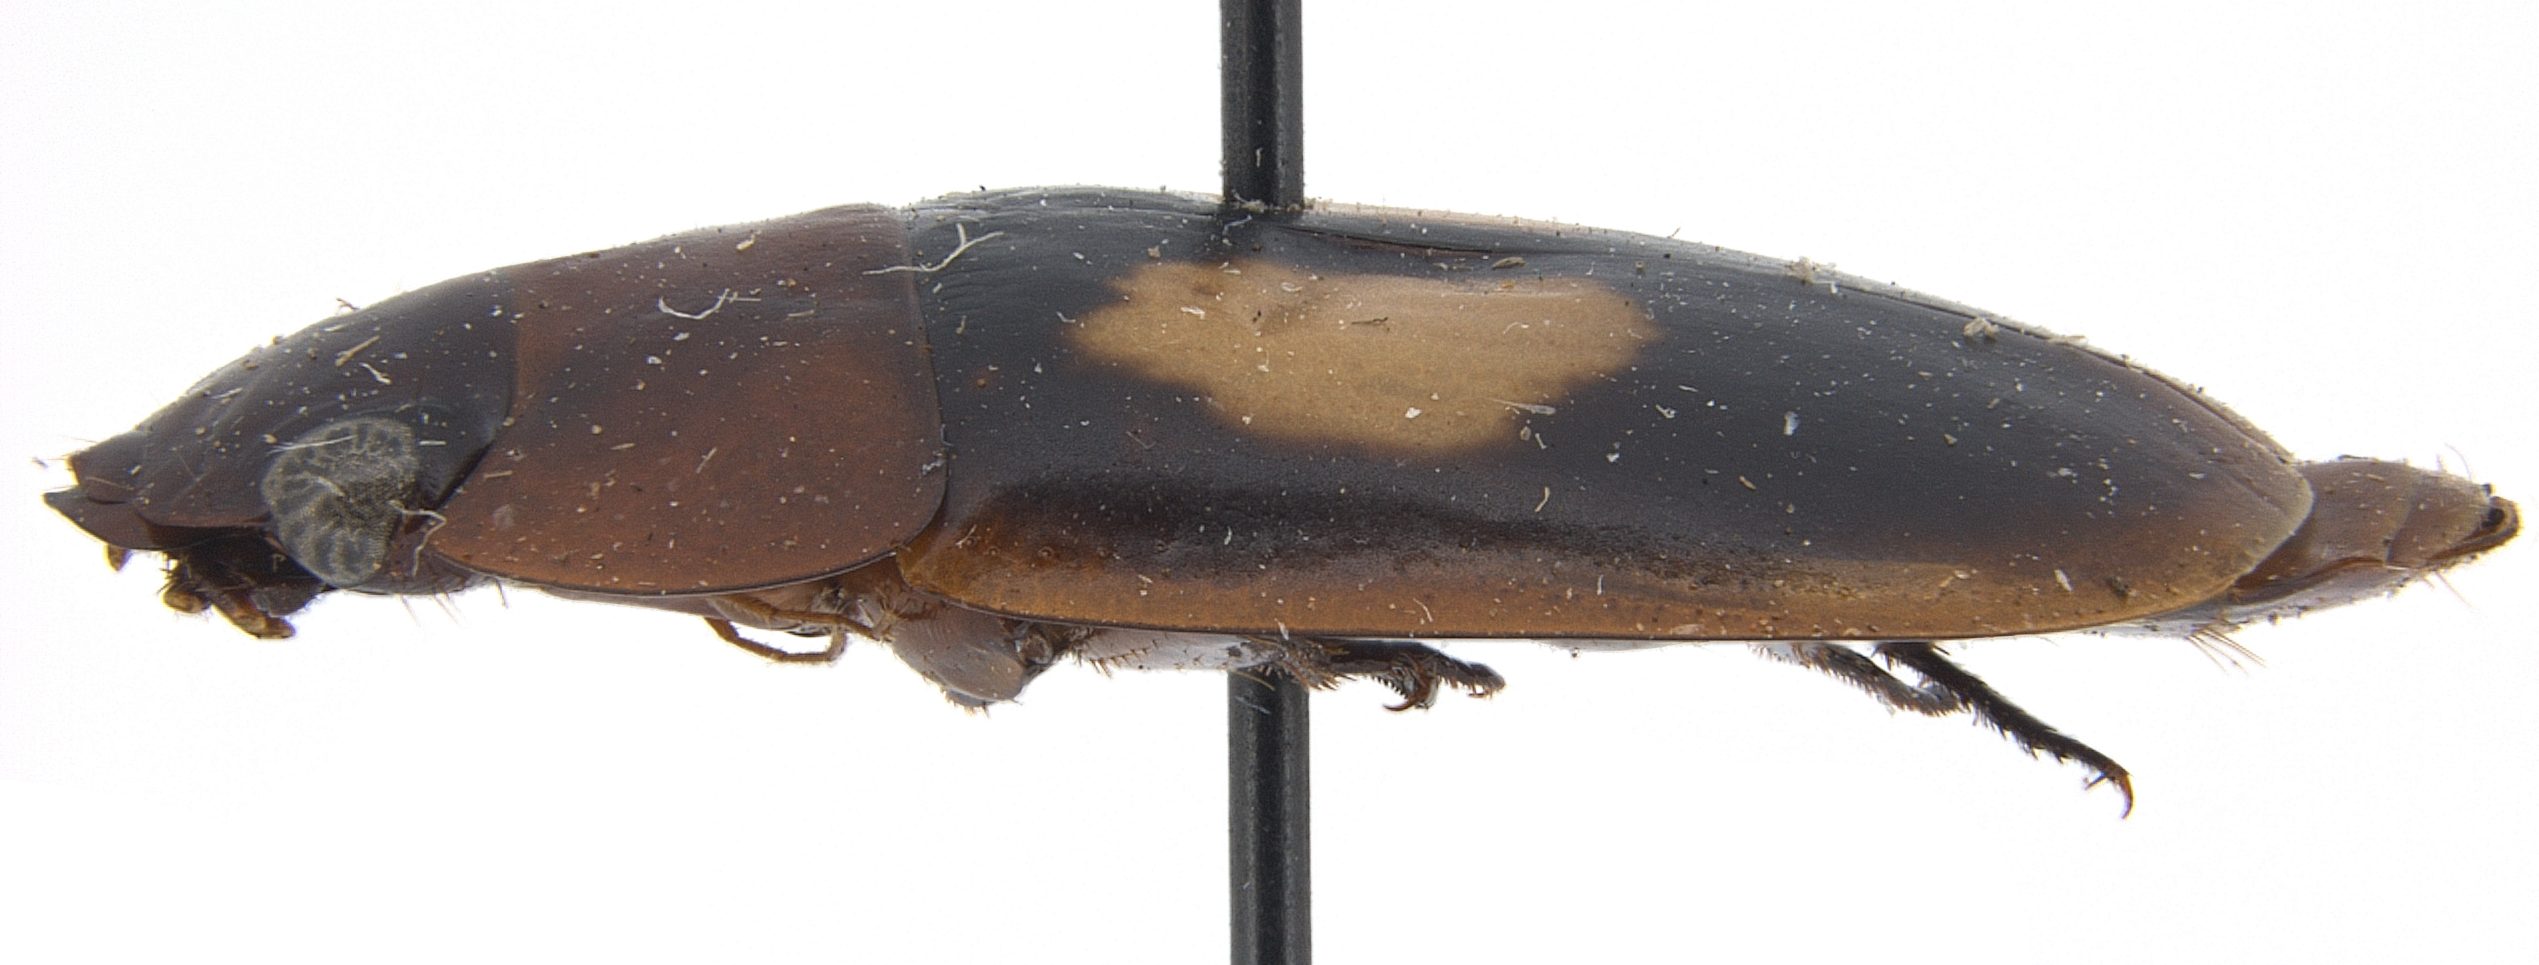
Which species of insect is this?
Sphallomorpha ruficollis
